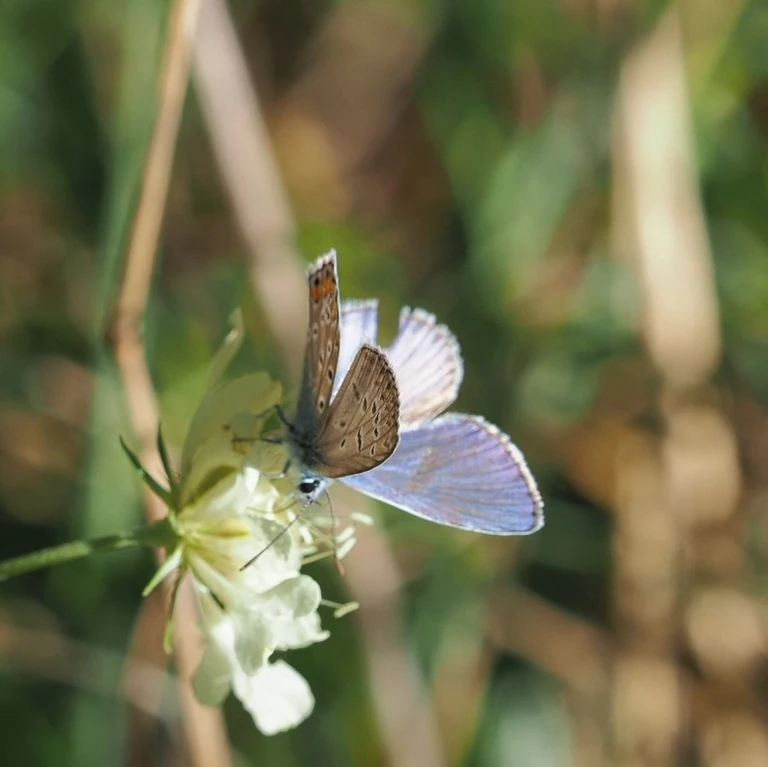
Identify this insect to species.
Polyommatus icarus
